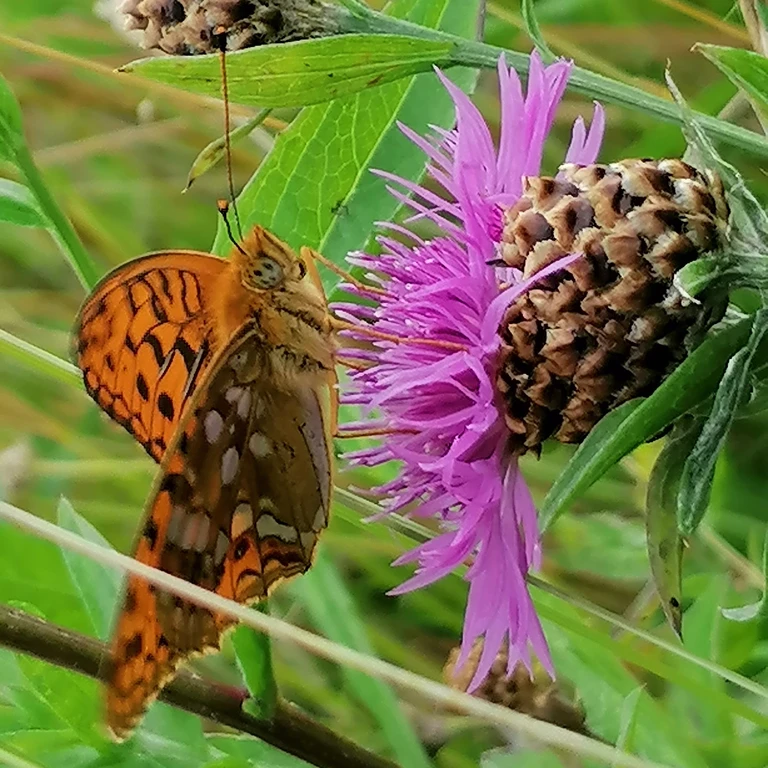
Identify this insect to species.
Fabriciana adippe
